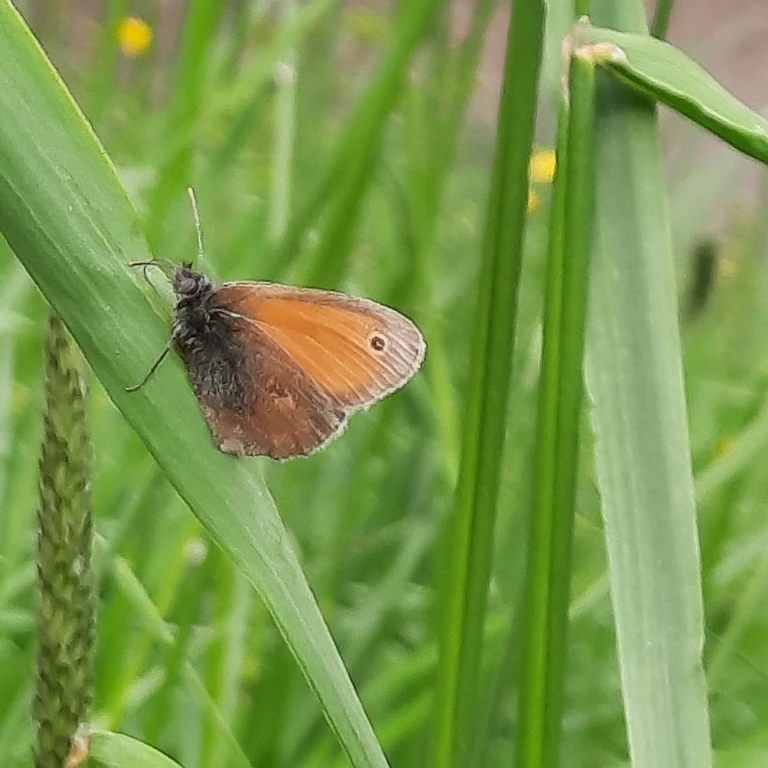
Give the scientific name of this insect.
Coenonympha pamphilus
